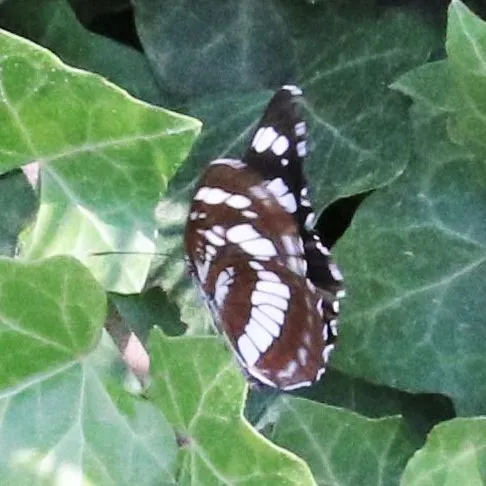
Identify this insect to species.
Neptis rivularis
